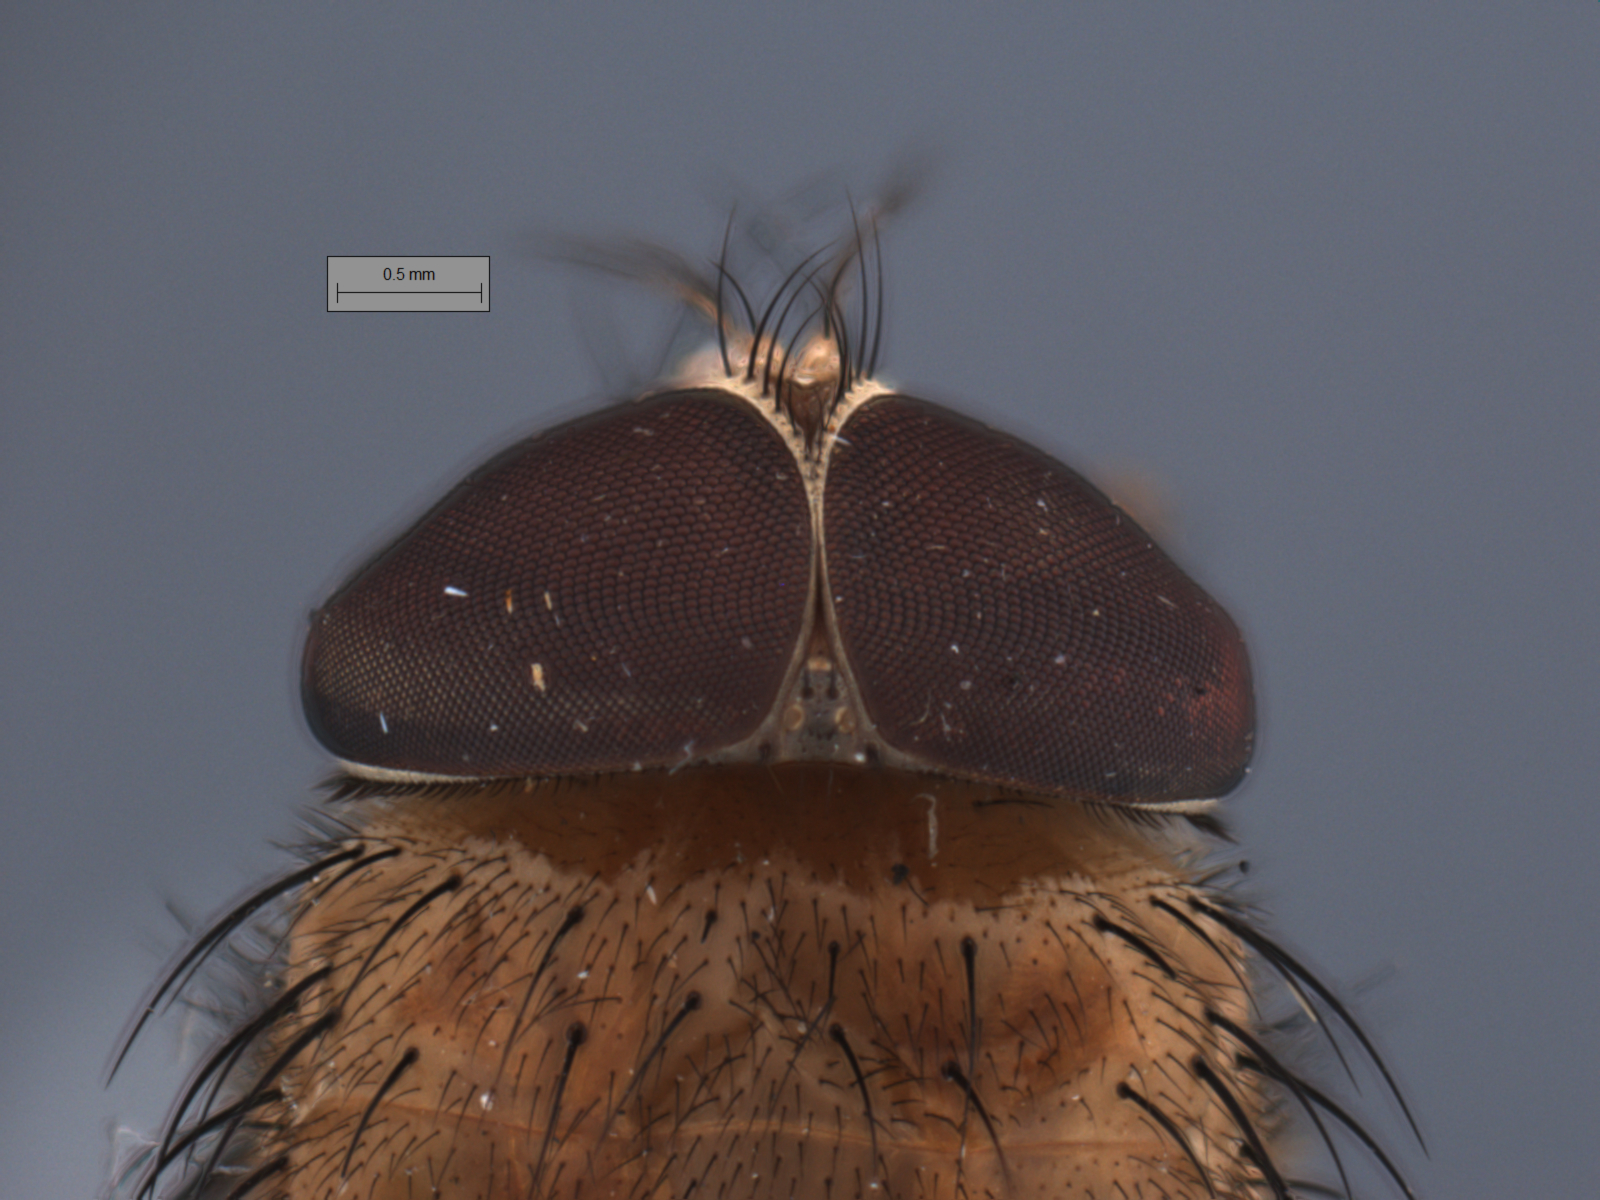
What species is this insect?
Phumosia promittens
